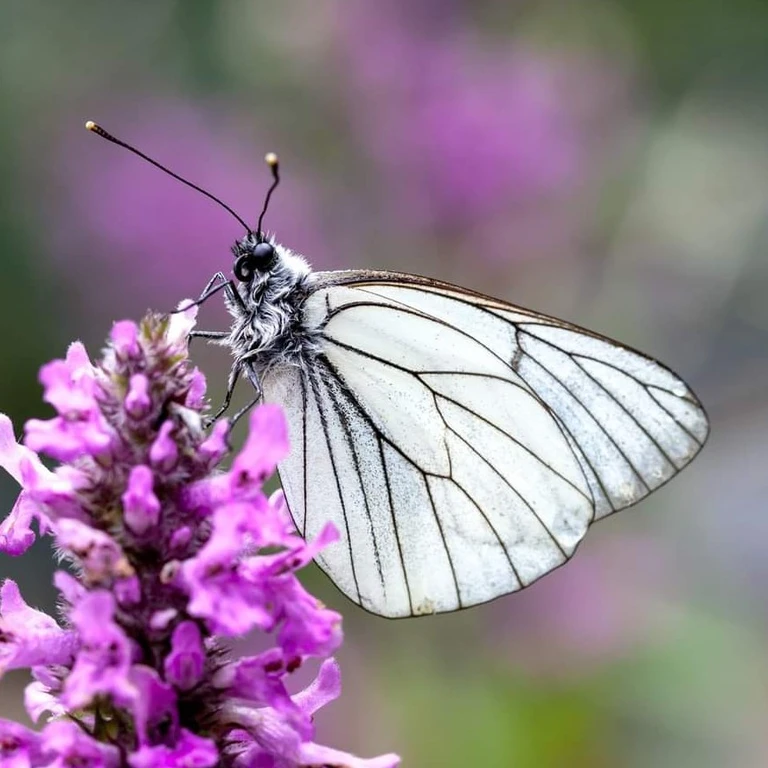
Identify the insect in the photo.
Aporia crataegi
